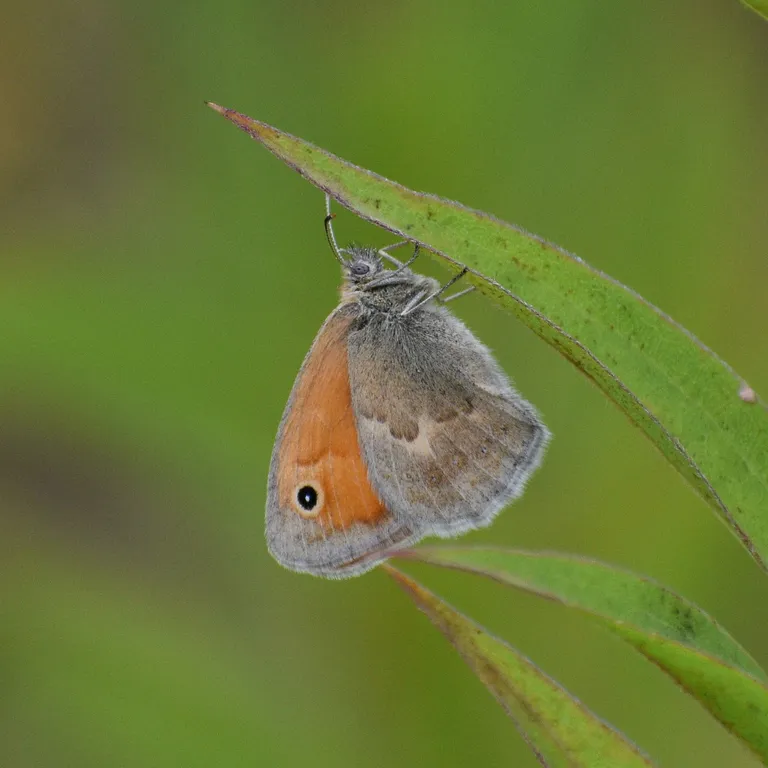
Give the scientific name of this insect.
Coenonympha pamphilus
